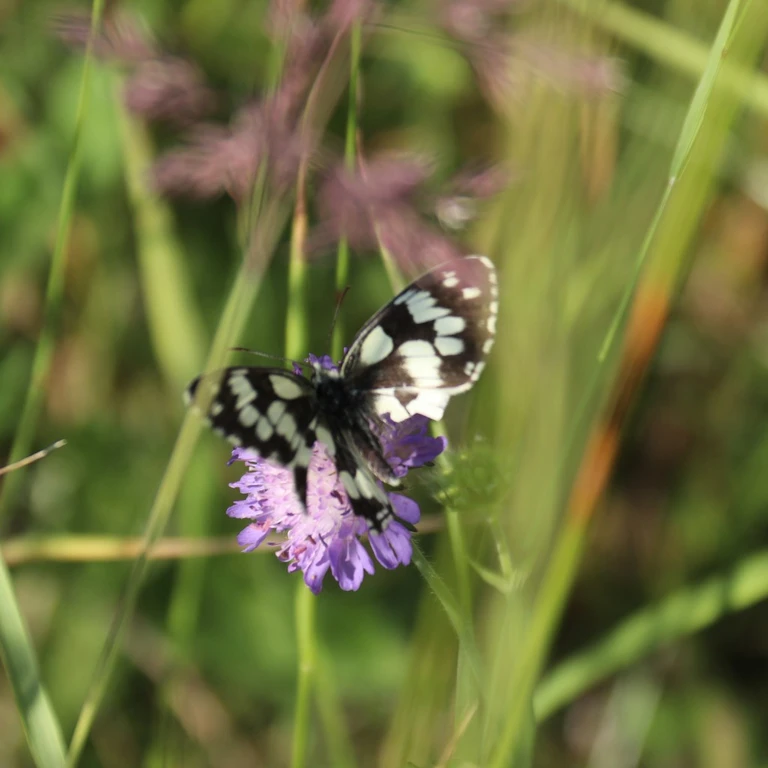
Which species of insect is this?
Melanargia galathea
